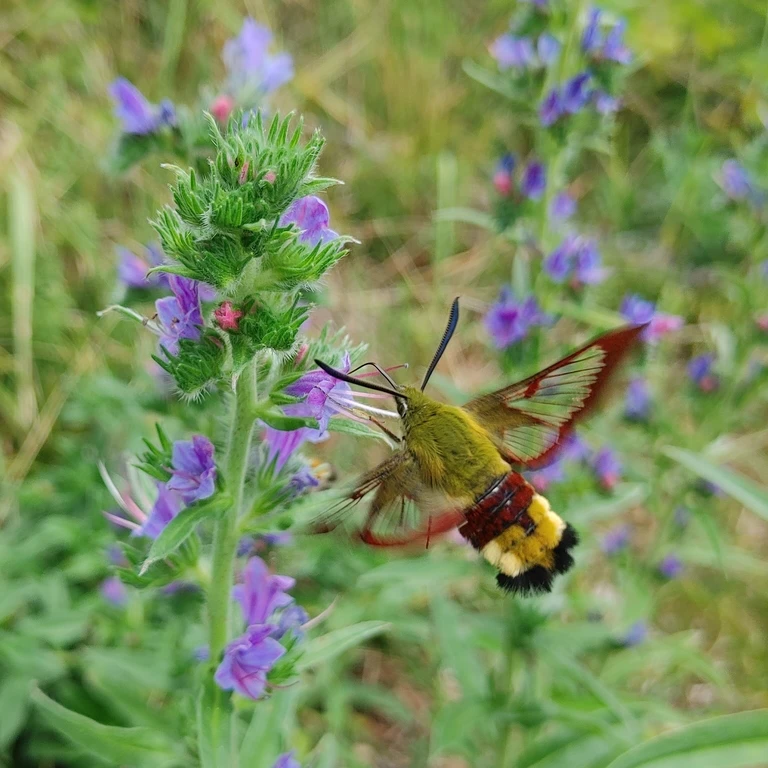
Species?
Hemaris fuciformis
